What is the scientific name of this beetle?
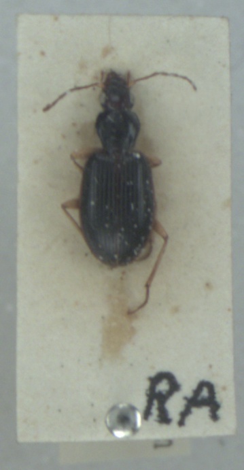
Paranchus albipes
